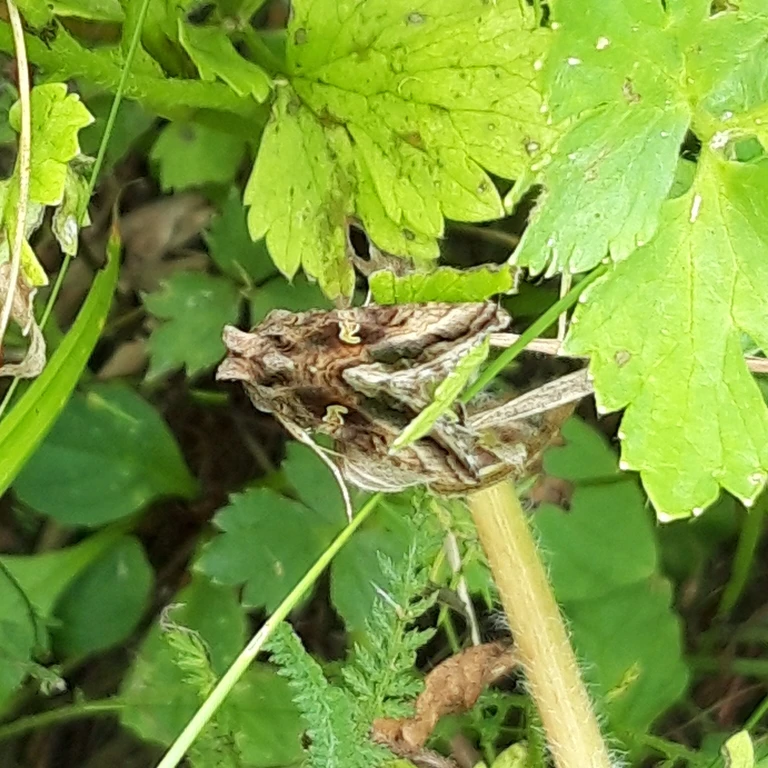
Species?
Autographa gamma
